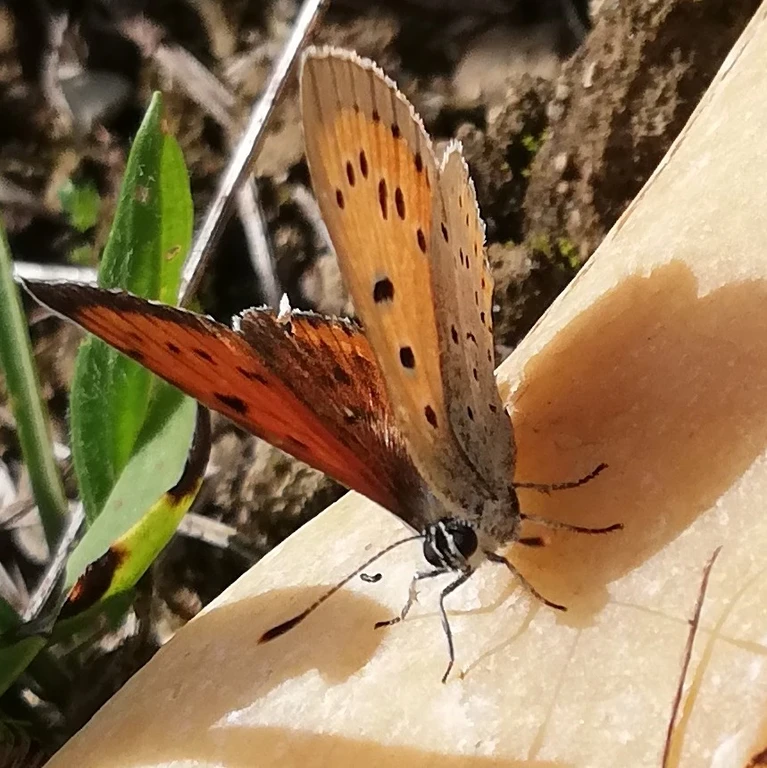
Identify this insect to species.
Lycaena dispar
